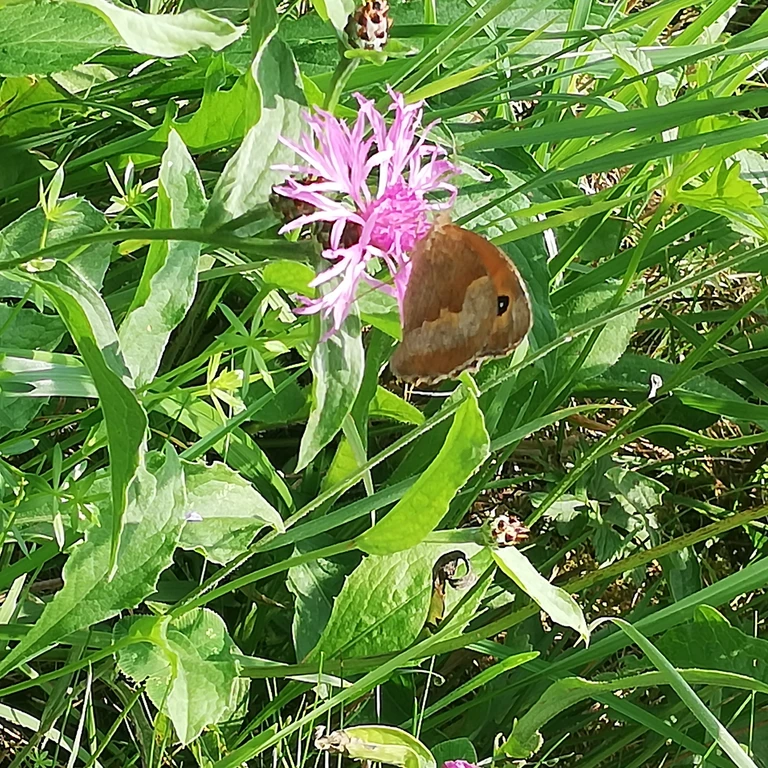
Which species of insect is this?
Maniola jurtina
